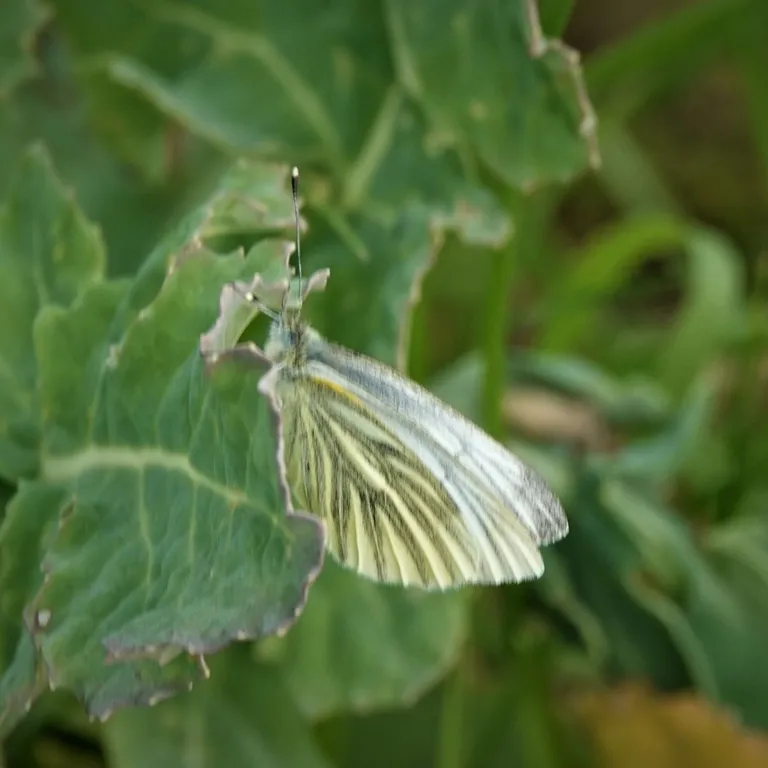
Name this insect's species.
Pieris napi
